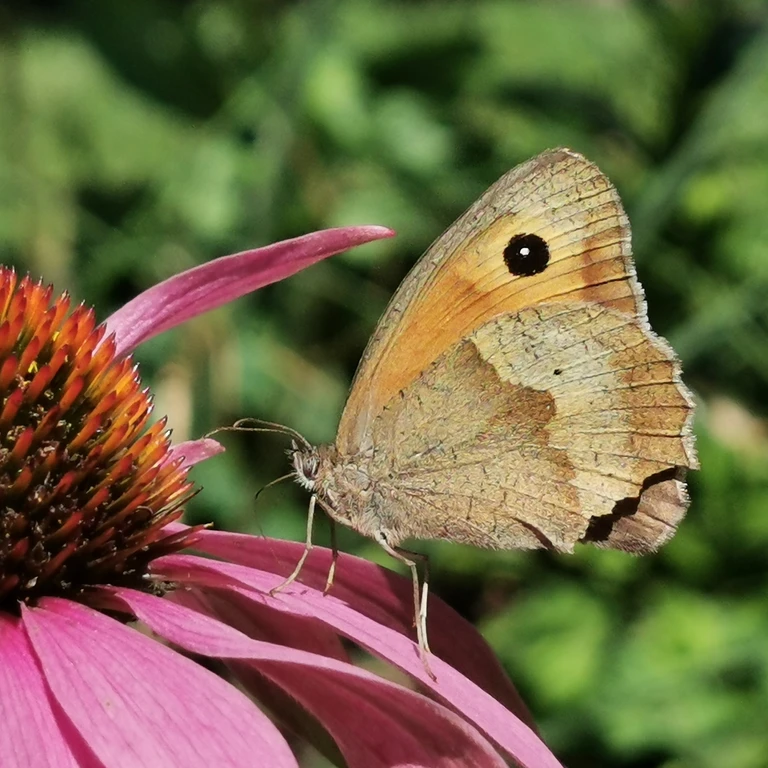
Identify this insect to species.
Maniola jurtina
